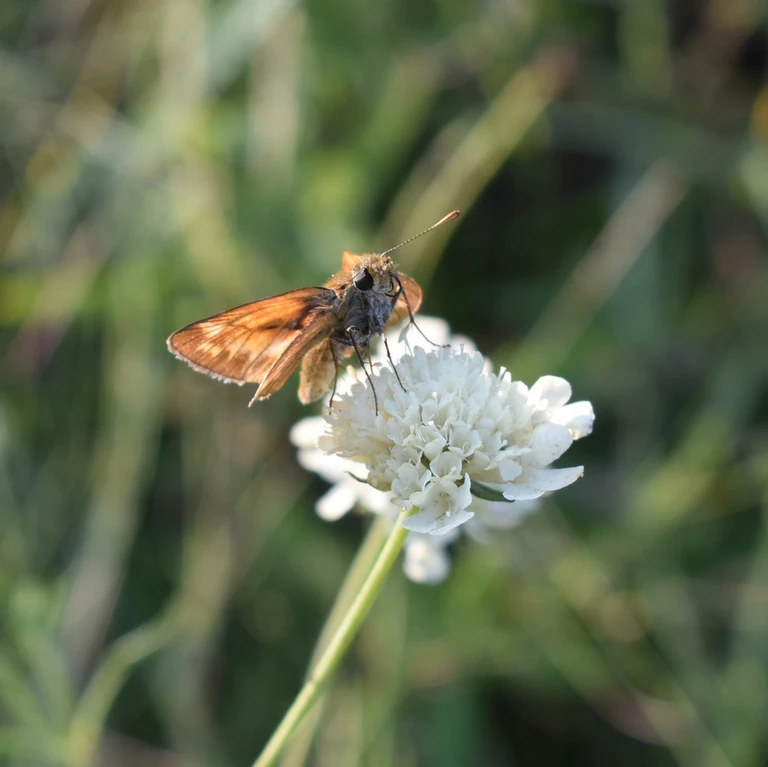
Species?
Ochlodes sylvanus (also Ochlodes venata)
